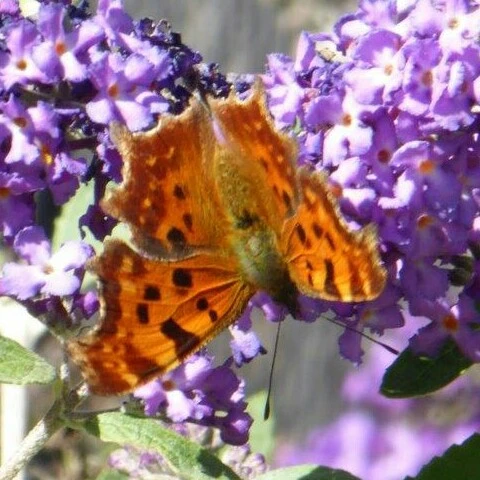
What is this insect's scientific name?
Polygonia c-album
